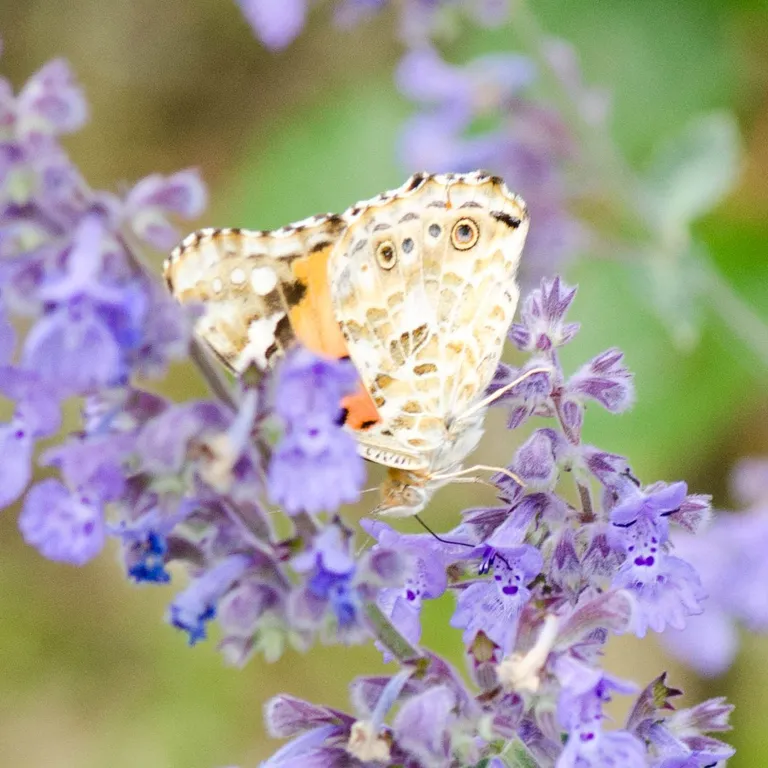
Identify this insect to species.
Vanessa cardui
